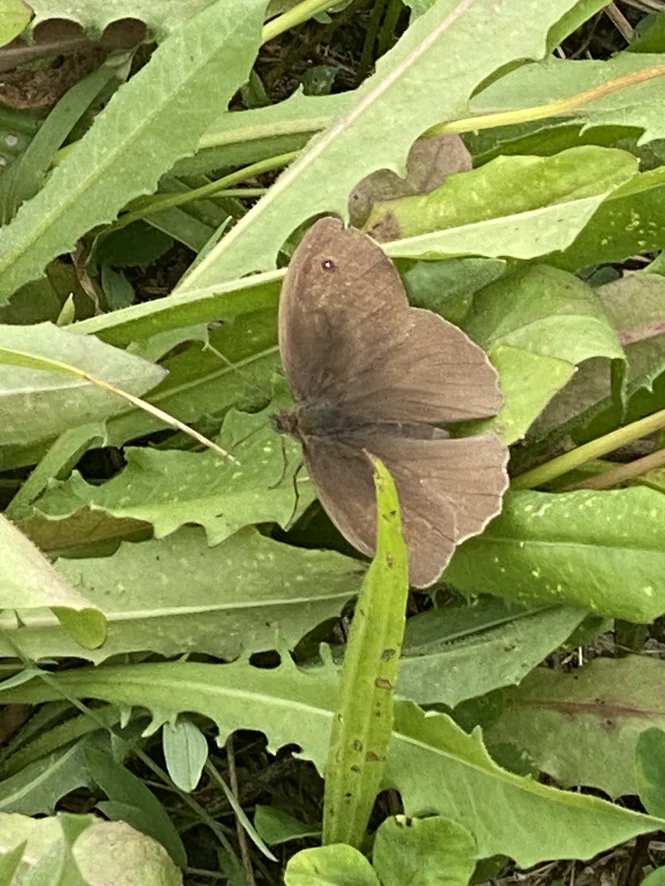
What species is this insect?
Maniola jurtina
